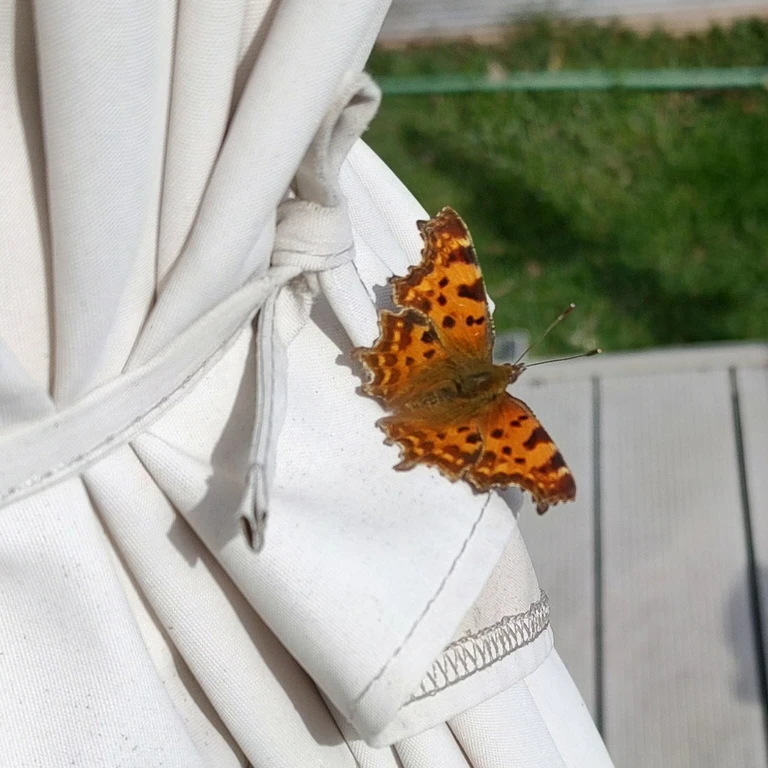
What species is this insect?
Polygonia c-album
